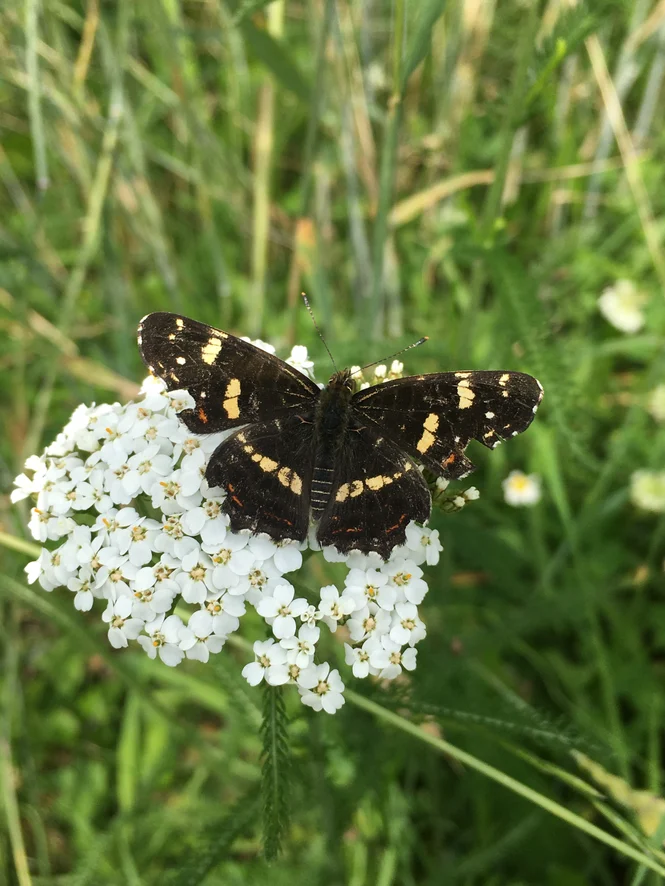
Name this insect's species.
Araschnia levana
